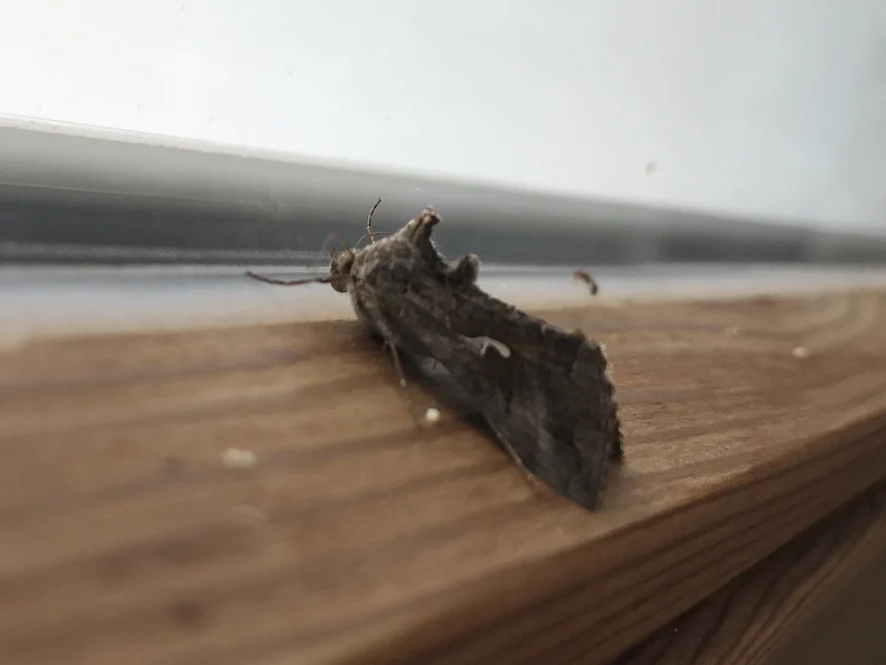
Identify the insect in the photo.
Autographa gamma
